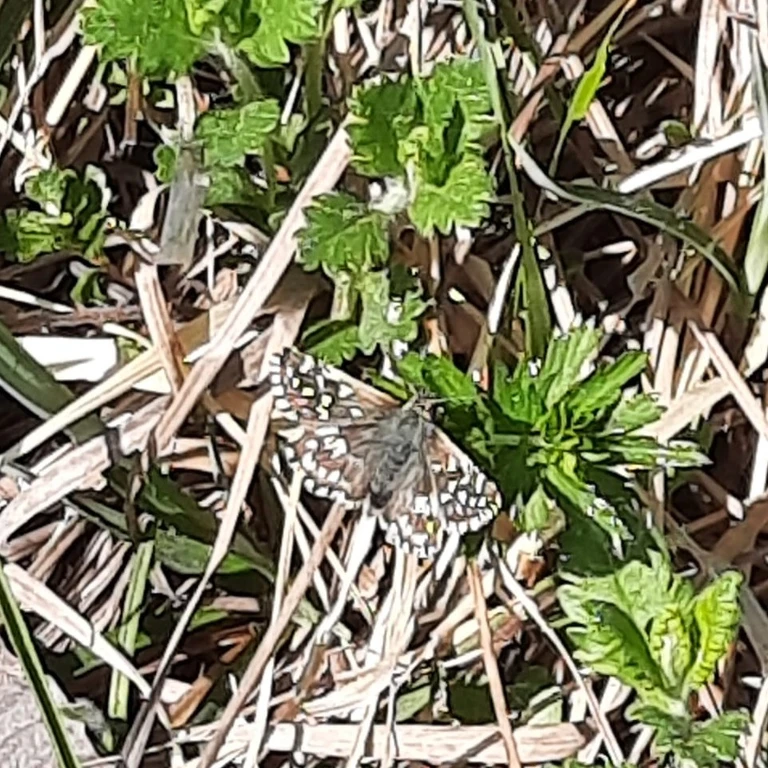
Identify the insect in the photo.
Pyrgus malvae
